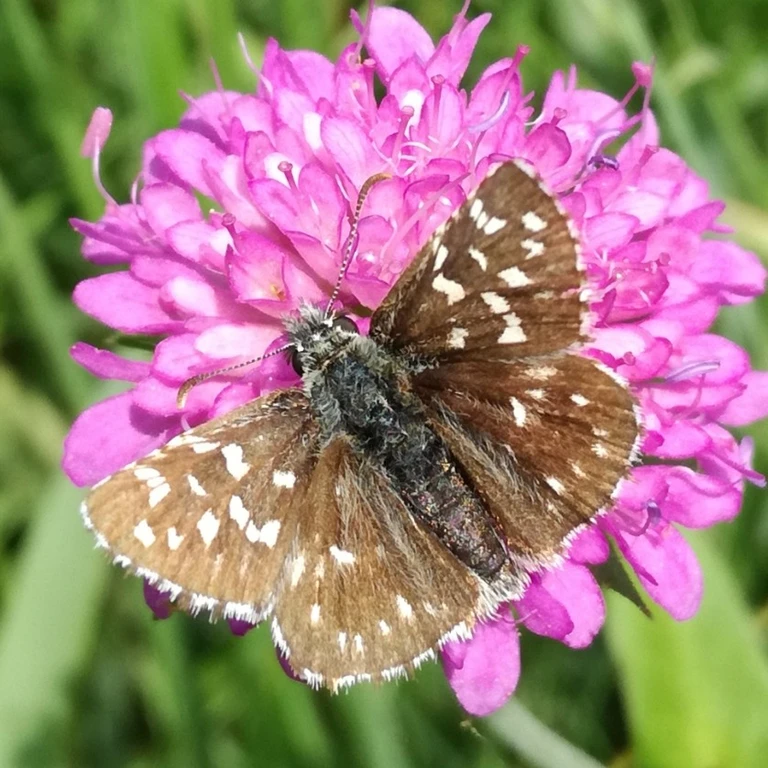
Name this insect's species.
Pyrgus malvae
